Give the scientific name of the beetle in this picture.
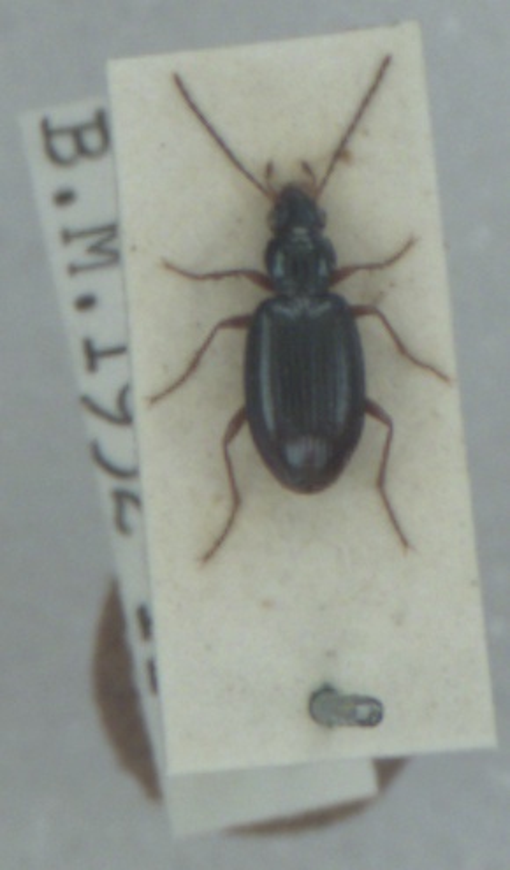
Bembidion monticola
